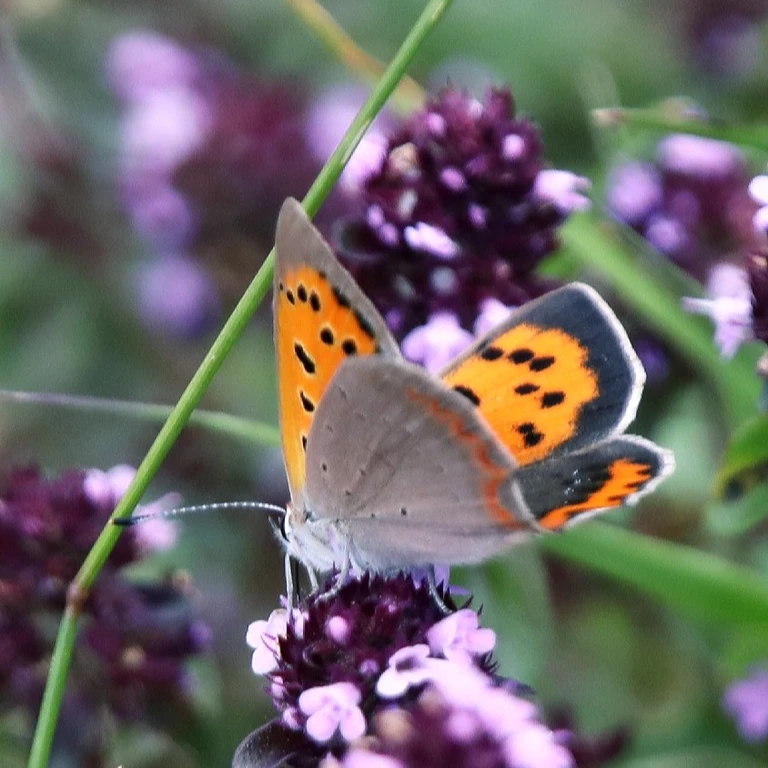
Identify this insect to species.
Lycaena phlaeas
